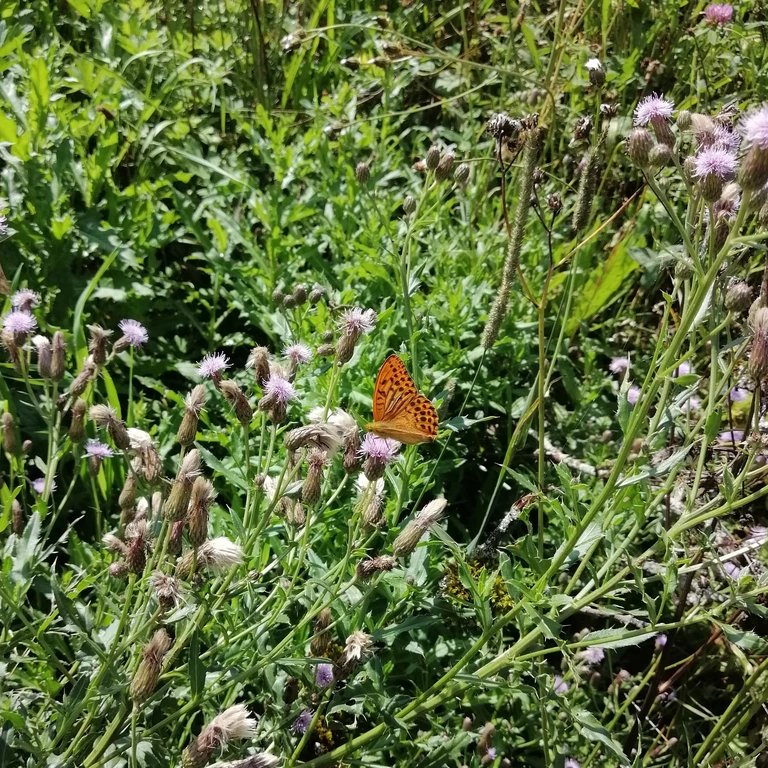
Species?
Argynnis paphia
